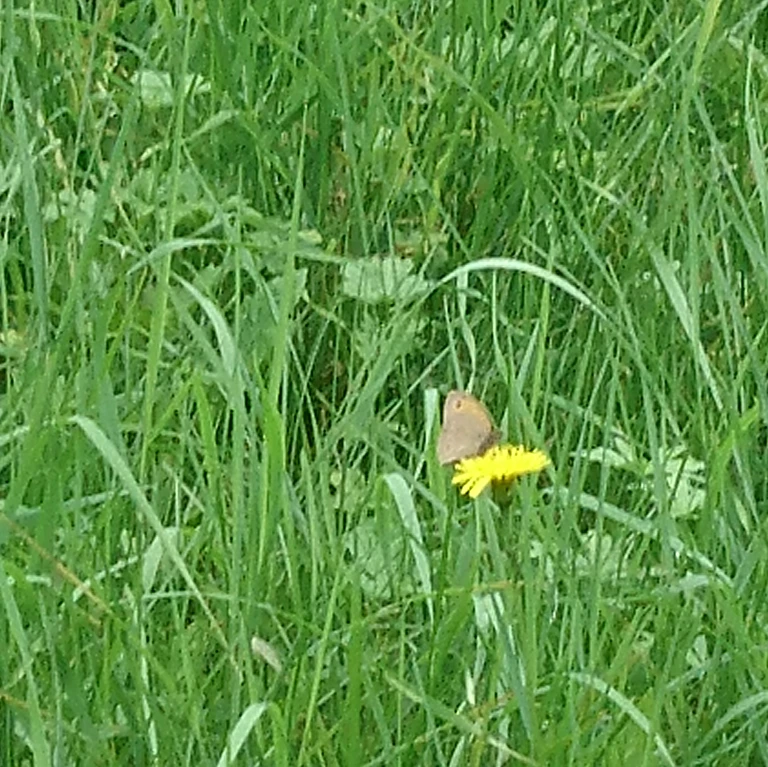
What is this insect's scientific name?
Maniola jurtina
